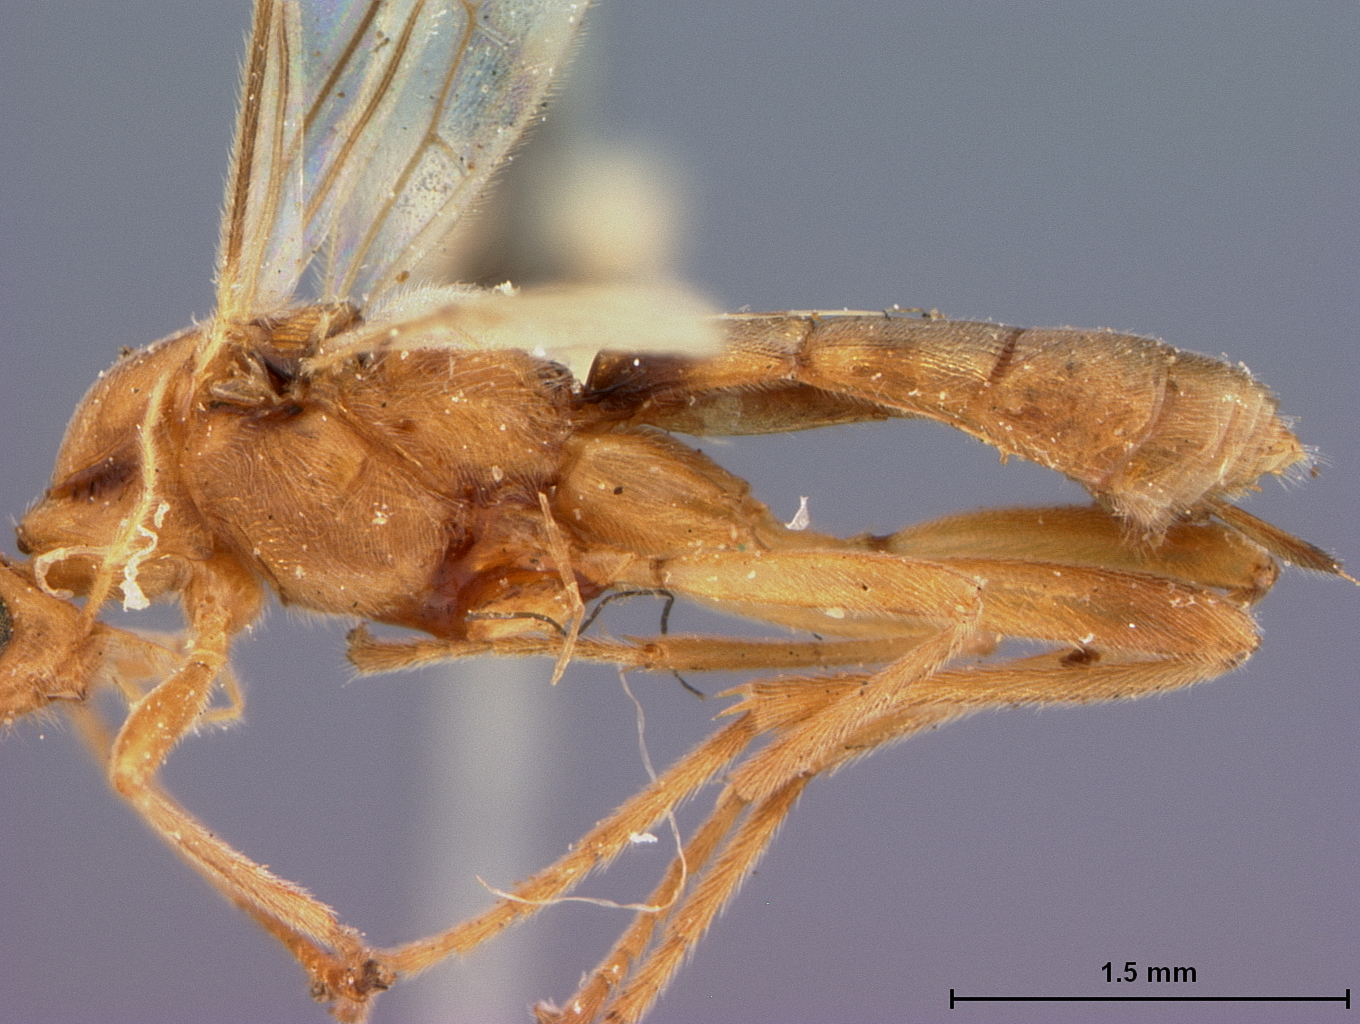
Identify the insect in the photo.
Rhogas modestus
